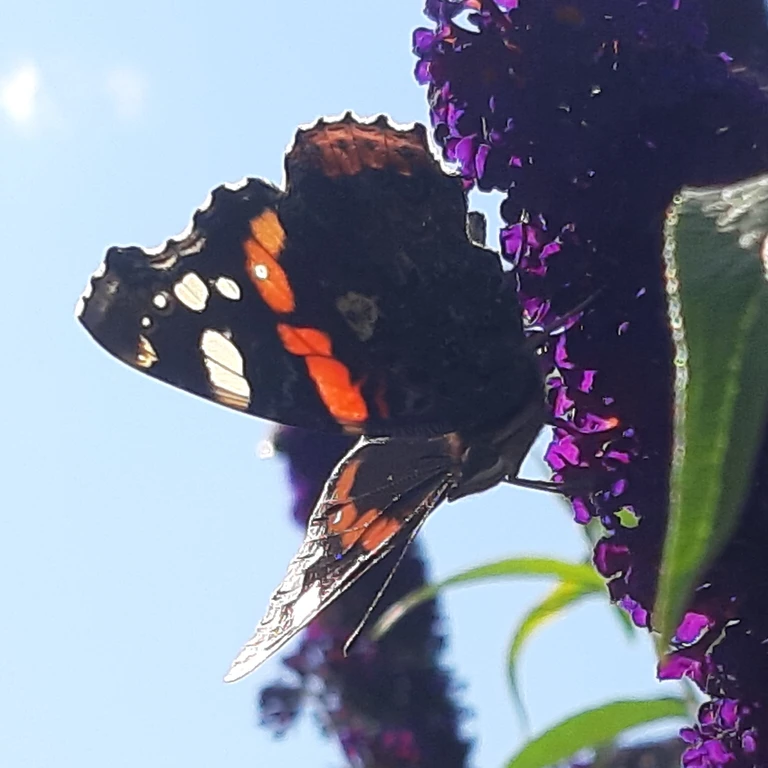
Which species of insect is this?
Vanessa atalanta
